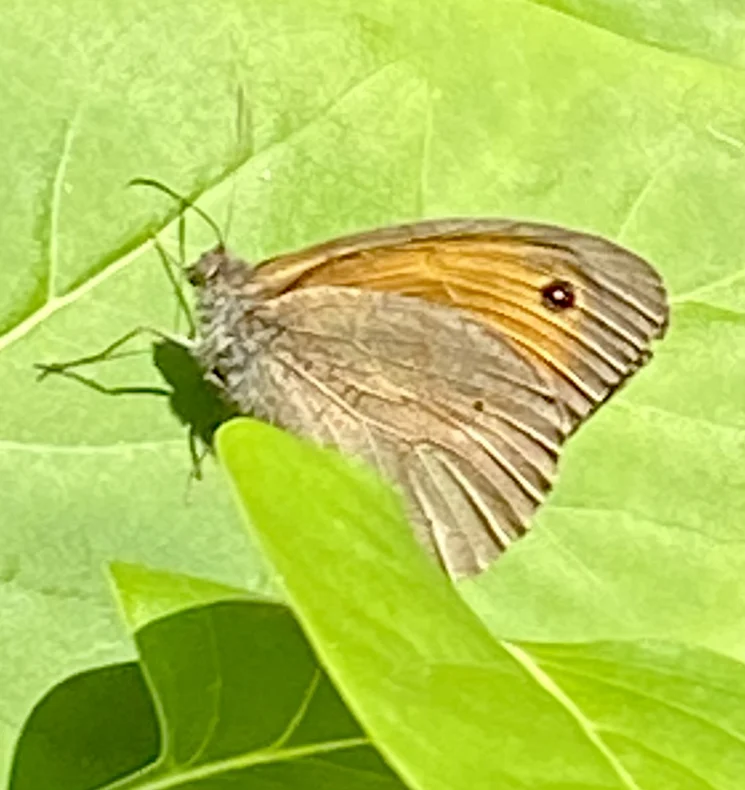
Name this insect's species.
Maniola jurtina
